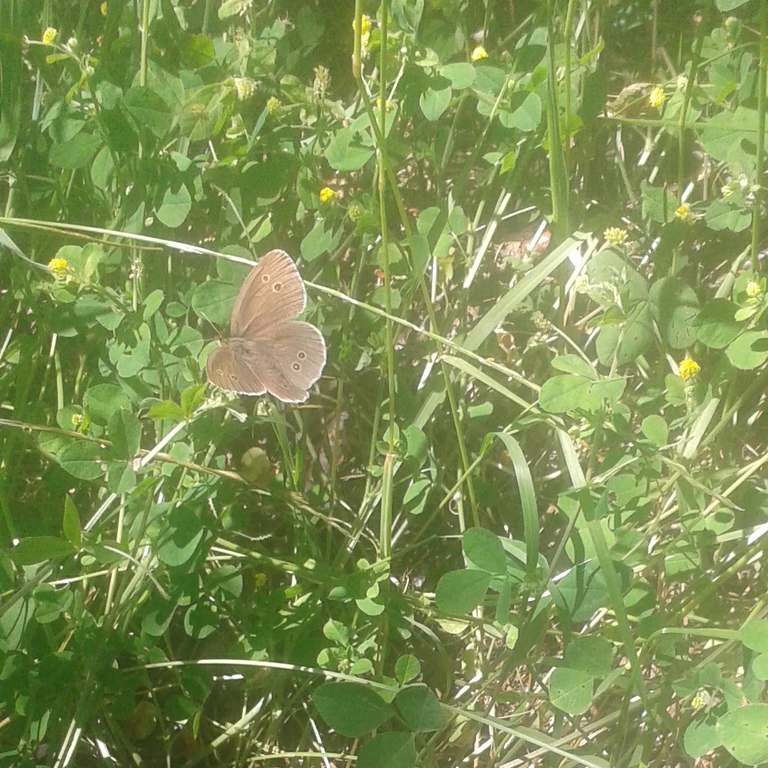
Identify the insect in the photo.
Aphantopus hyperantus
